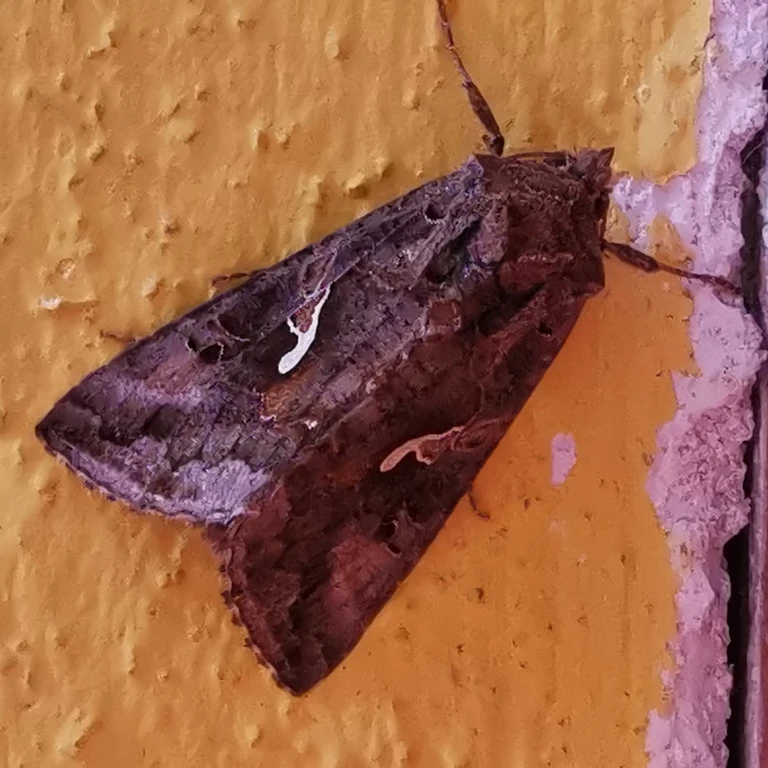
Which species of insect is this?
Autographa gamma
